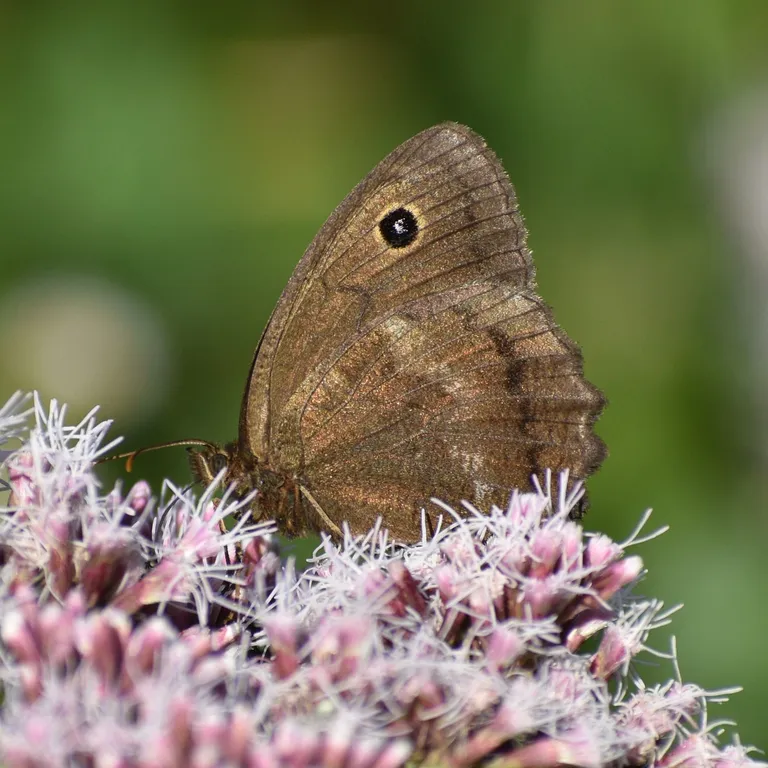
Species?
Minois dryas
